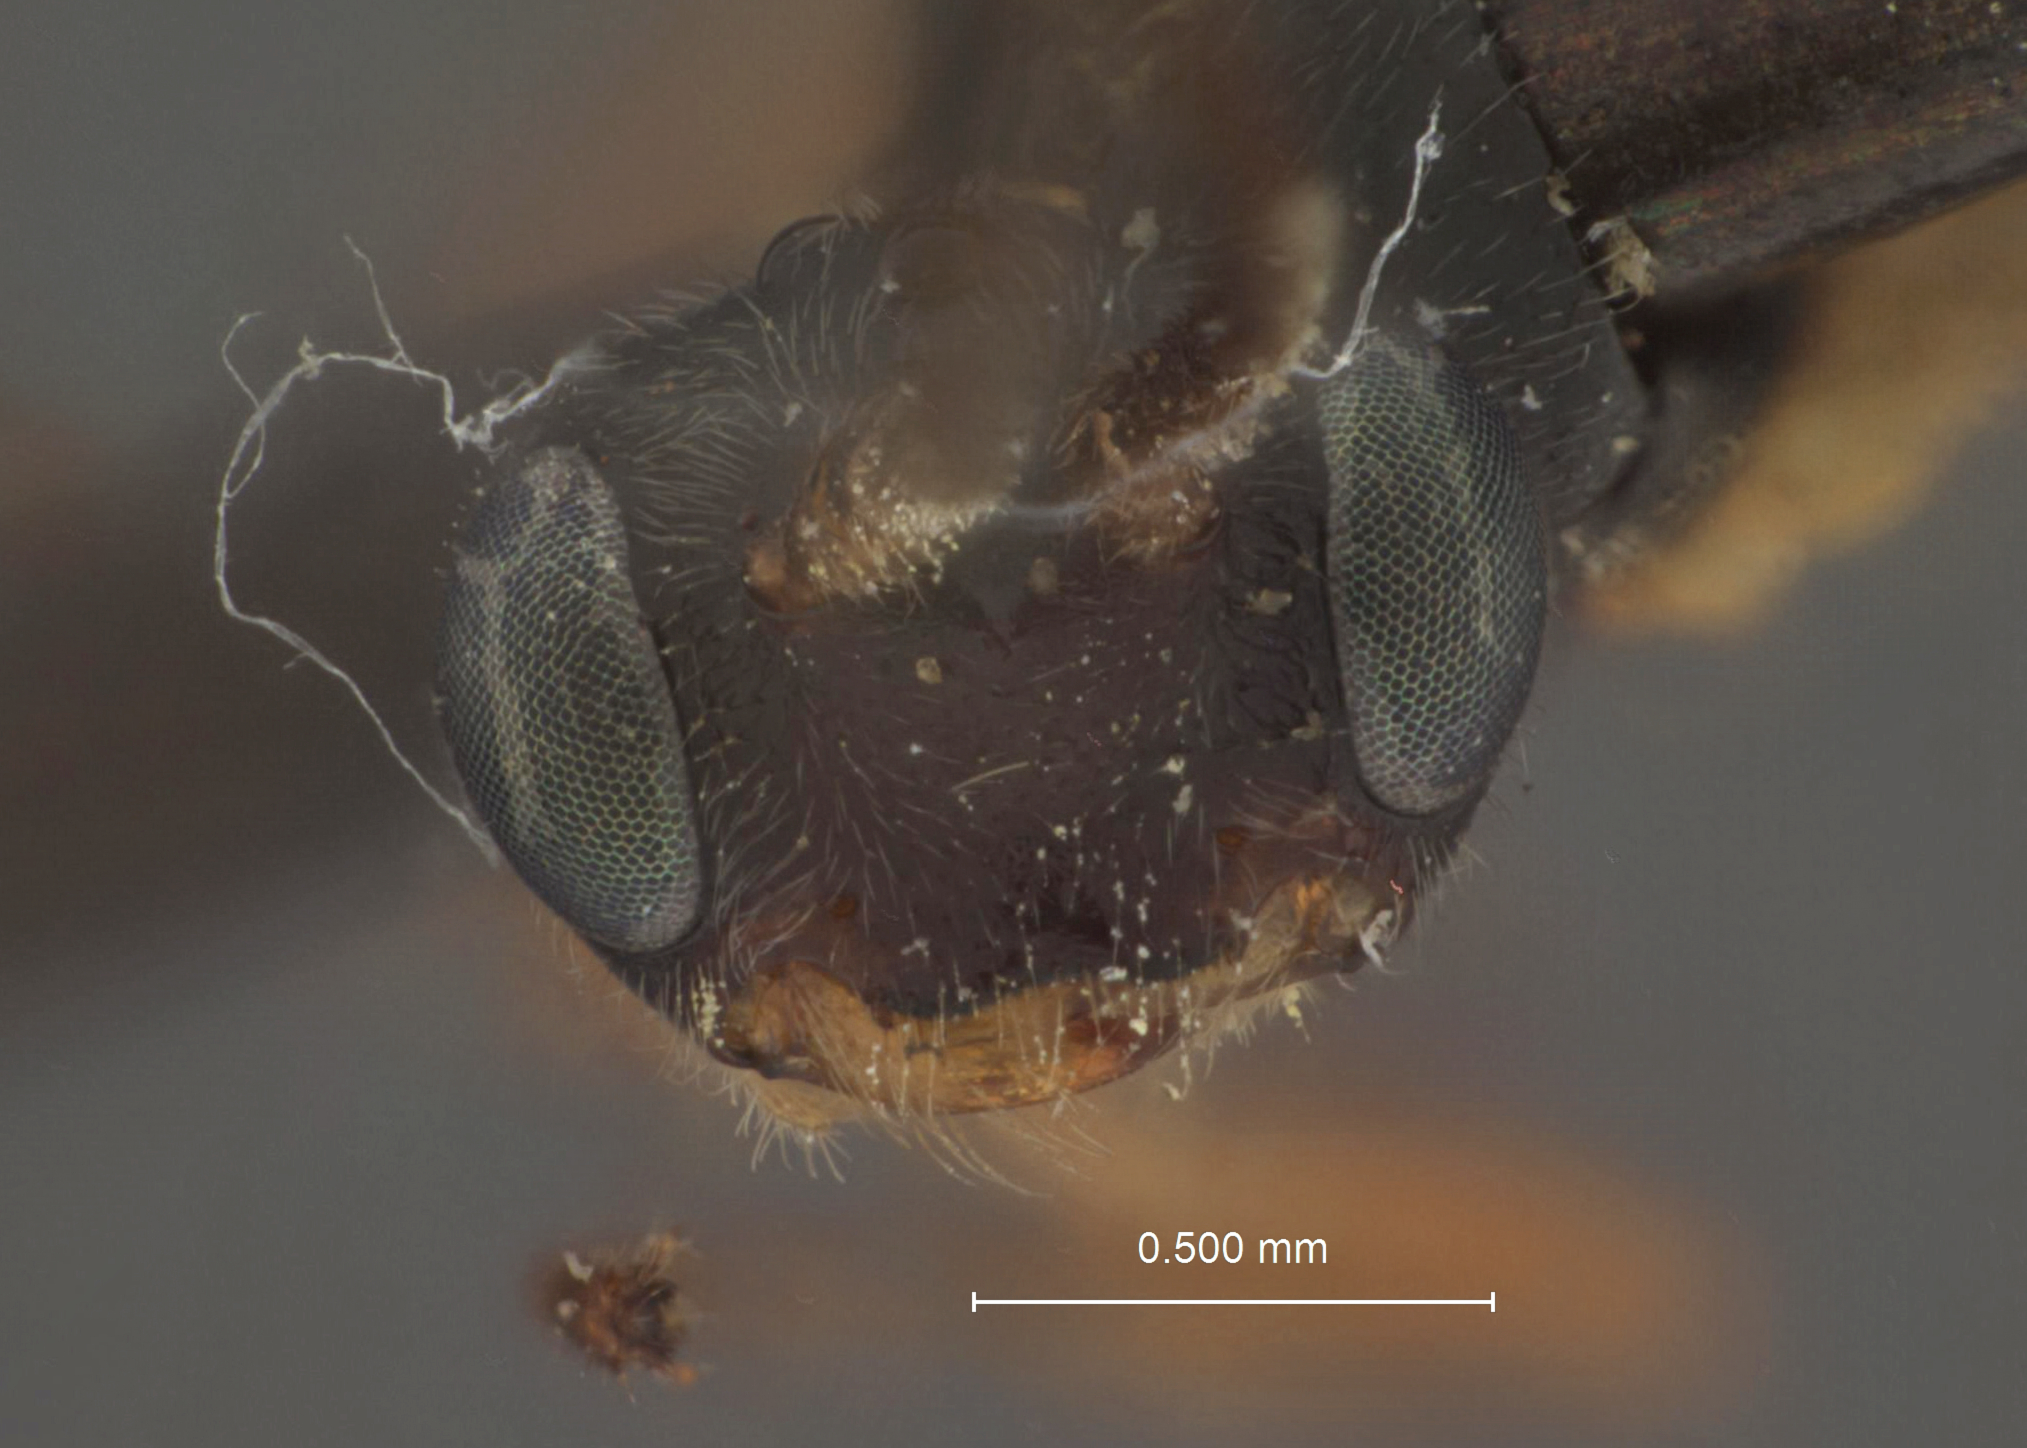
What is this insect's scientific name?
Lathrolestes rufigaster
